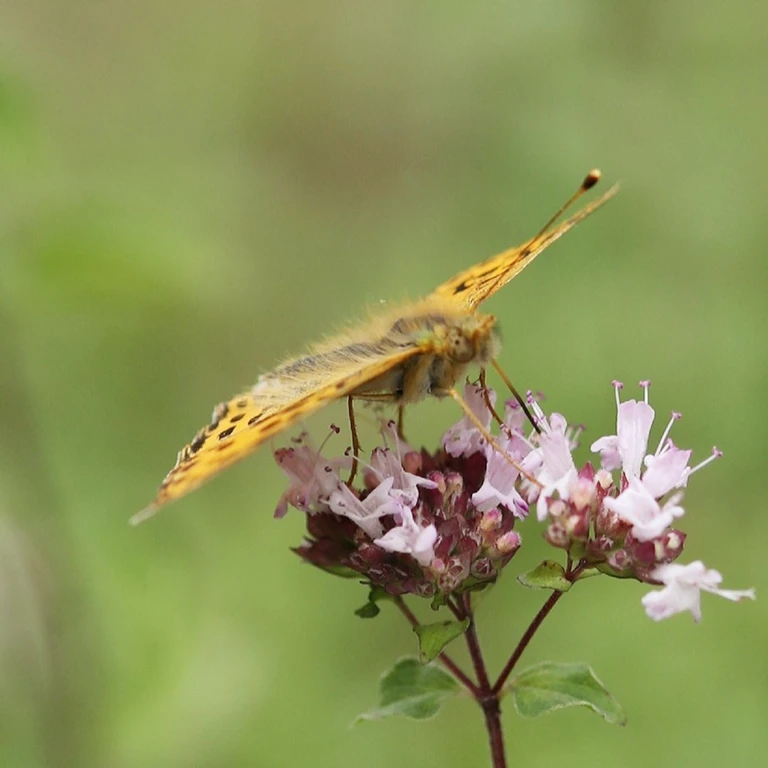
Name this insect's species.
Issoria lathonia
